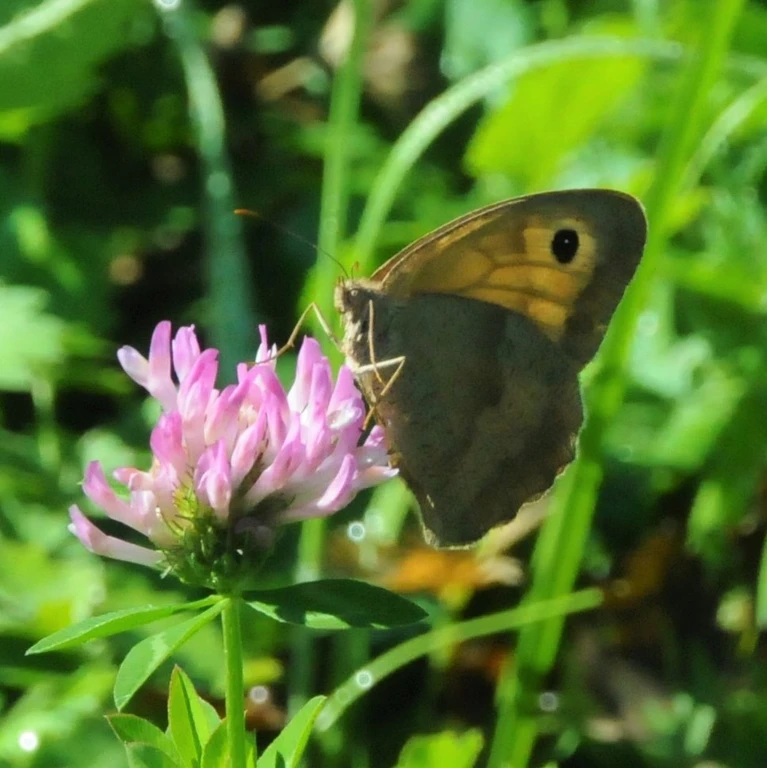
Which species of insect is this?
Maniola jurtina
